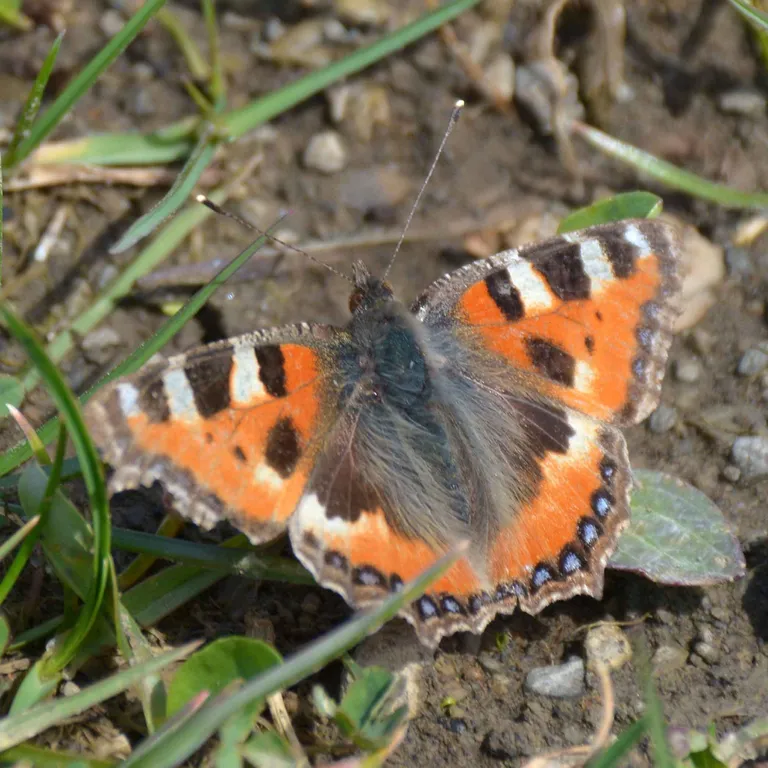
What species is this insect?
Aglais urticae
